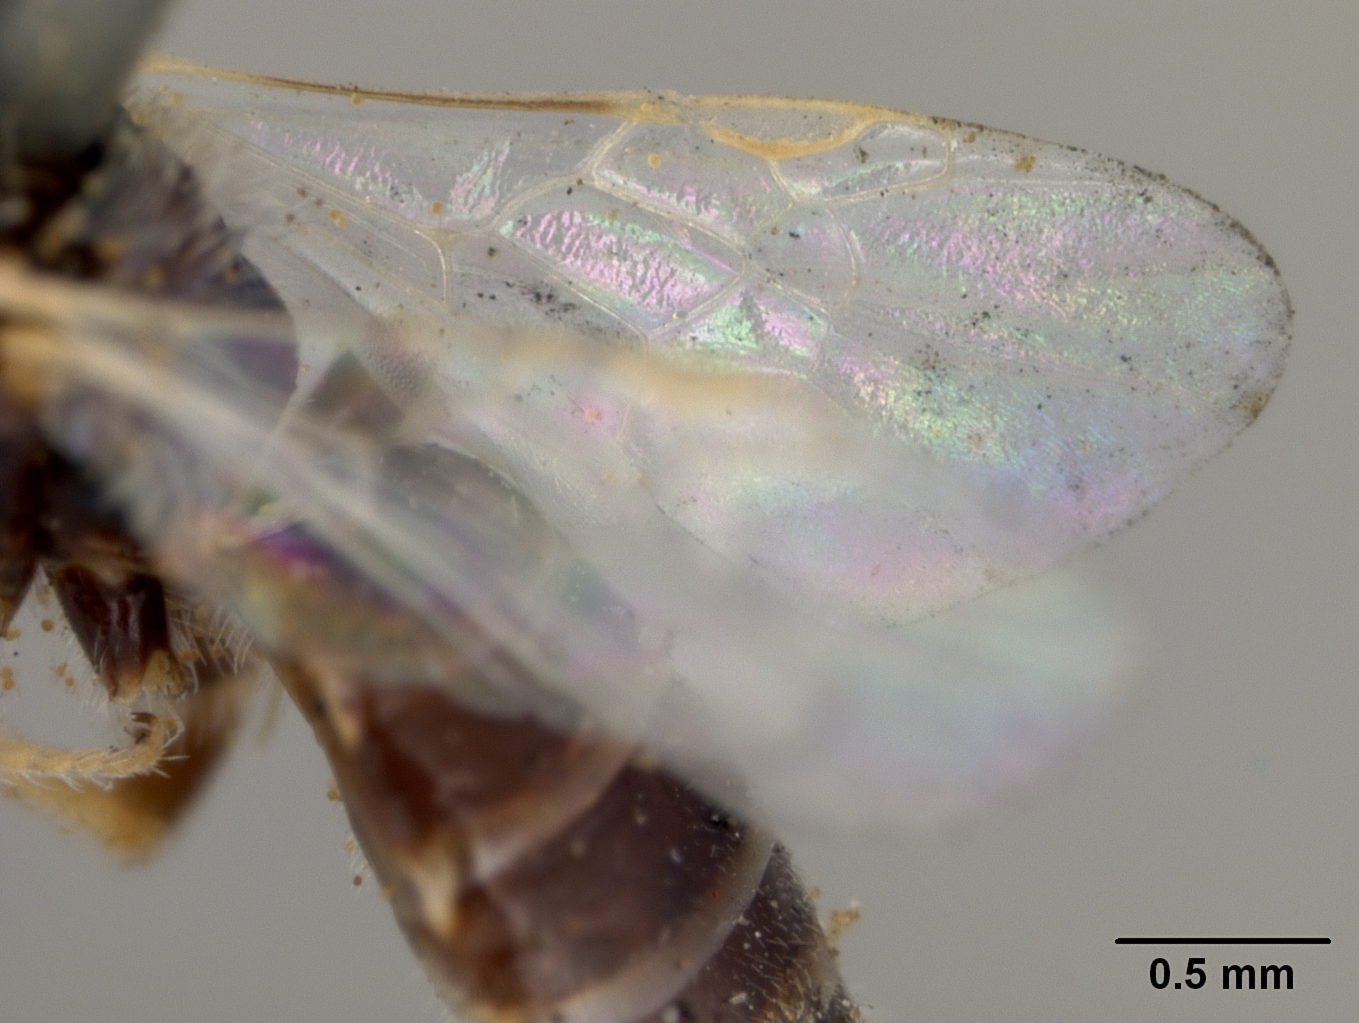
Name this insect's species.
Perdita crawfordi
